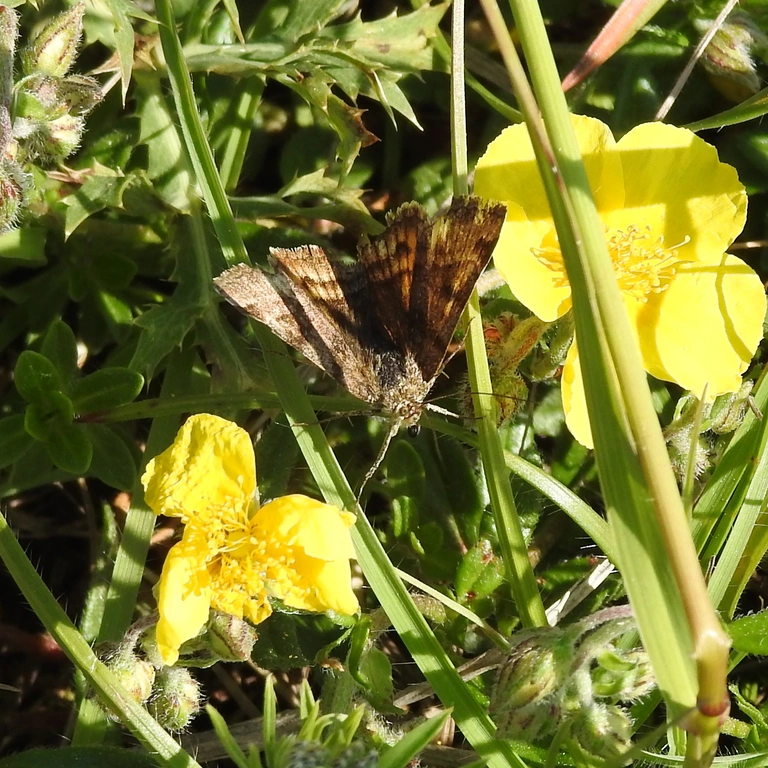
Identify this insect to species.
Euclidia glyphica
